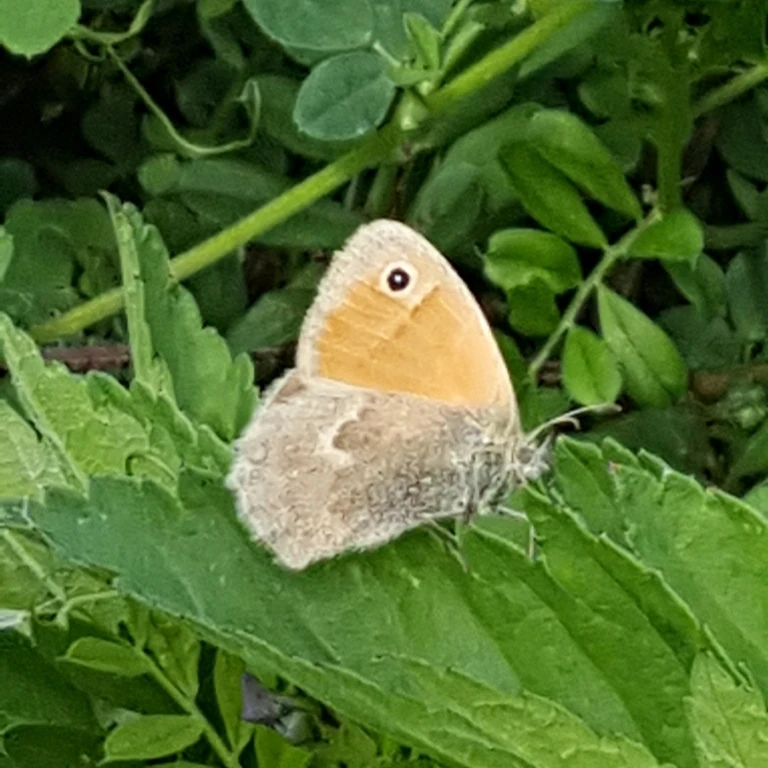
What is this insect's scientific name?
Coenonympha pamphilus
